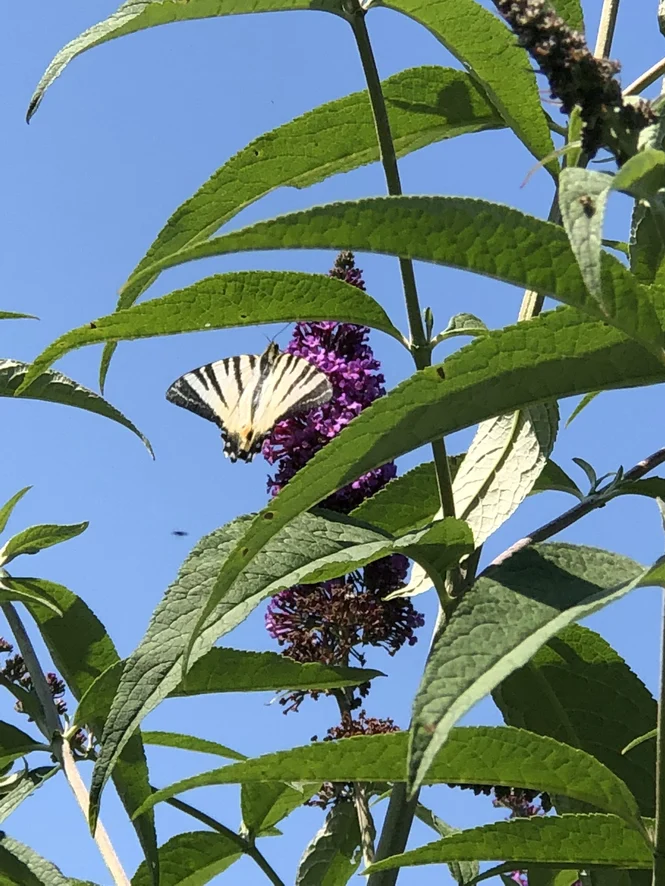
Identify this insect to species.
Iphiclides podalirius
